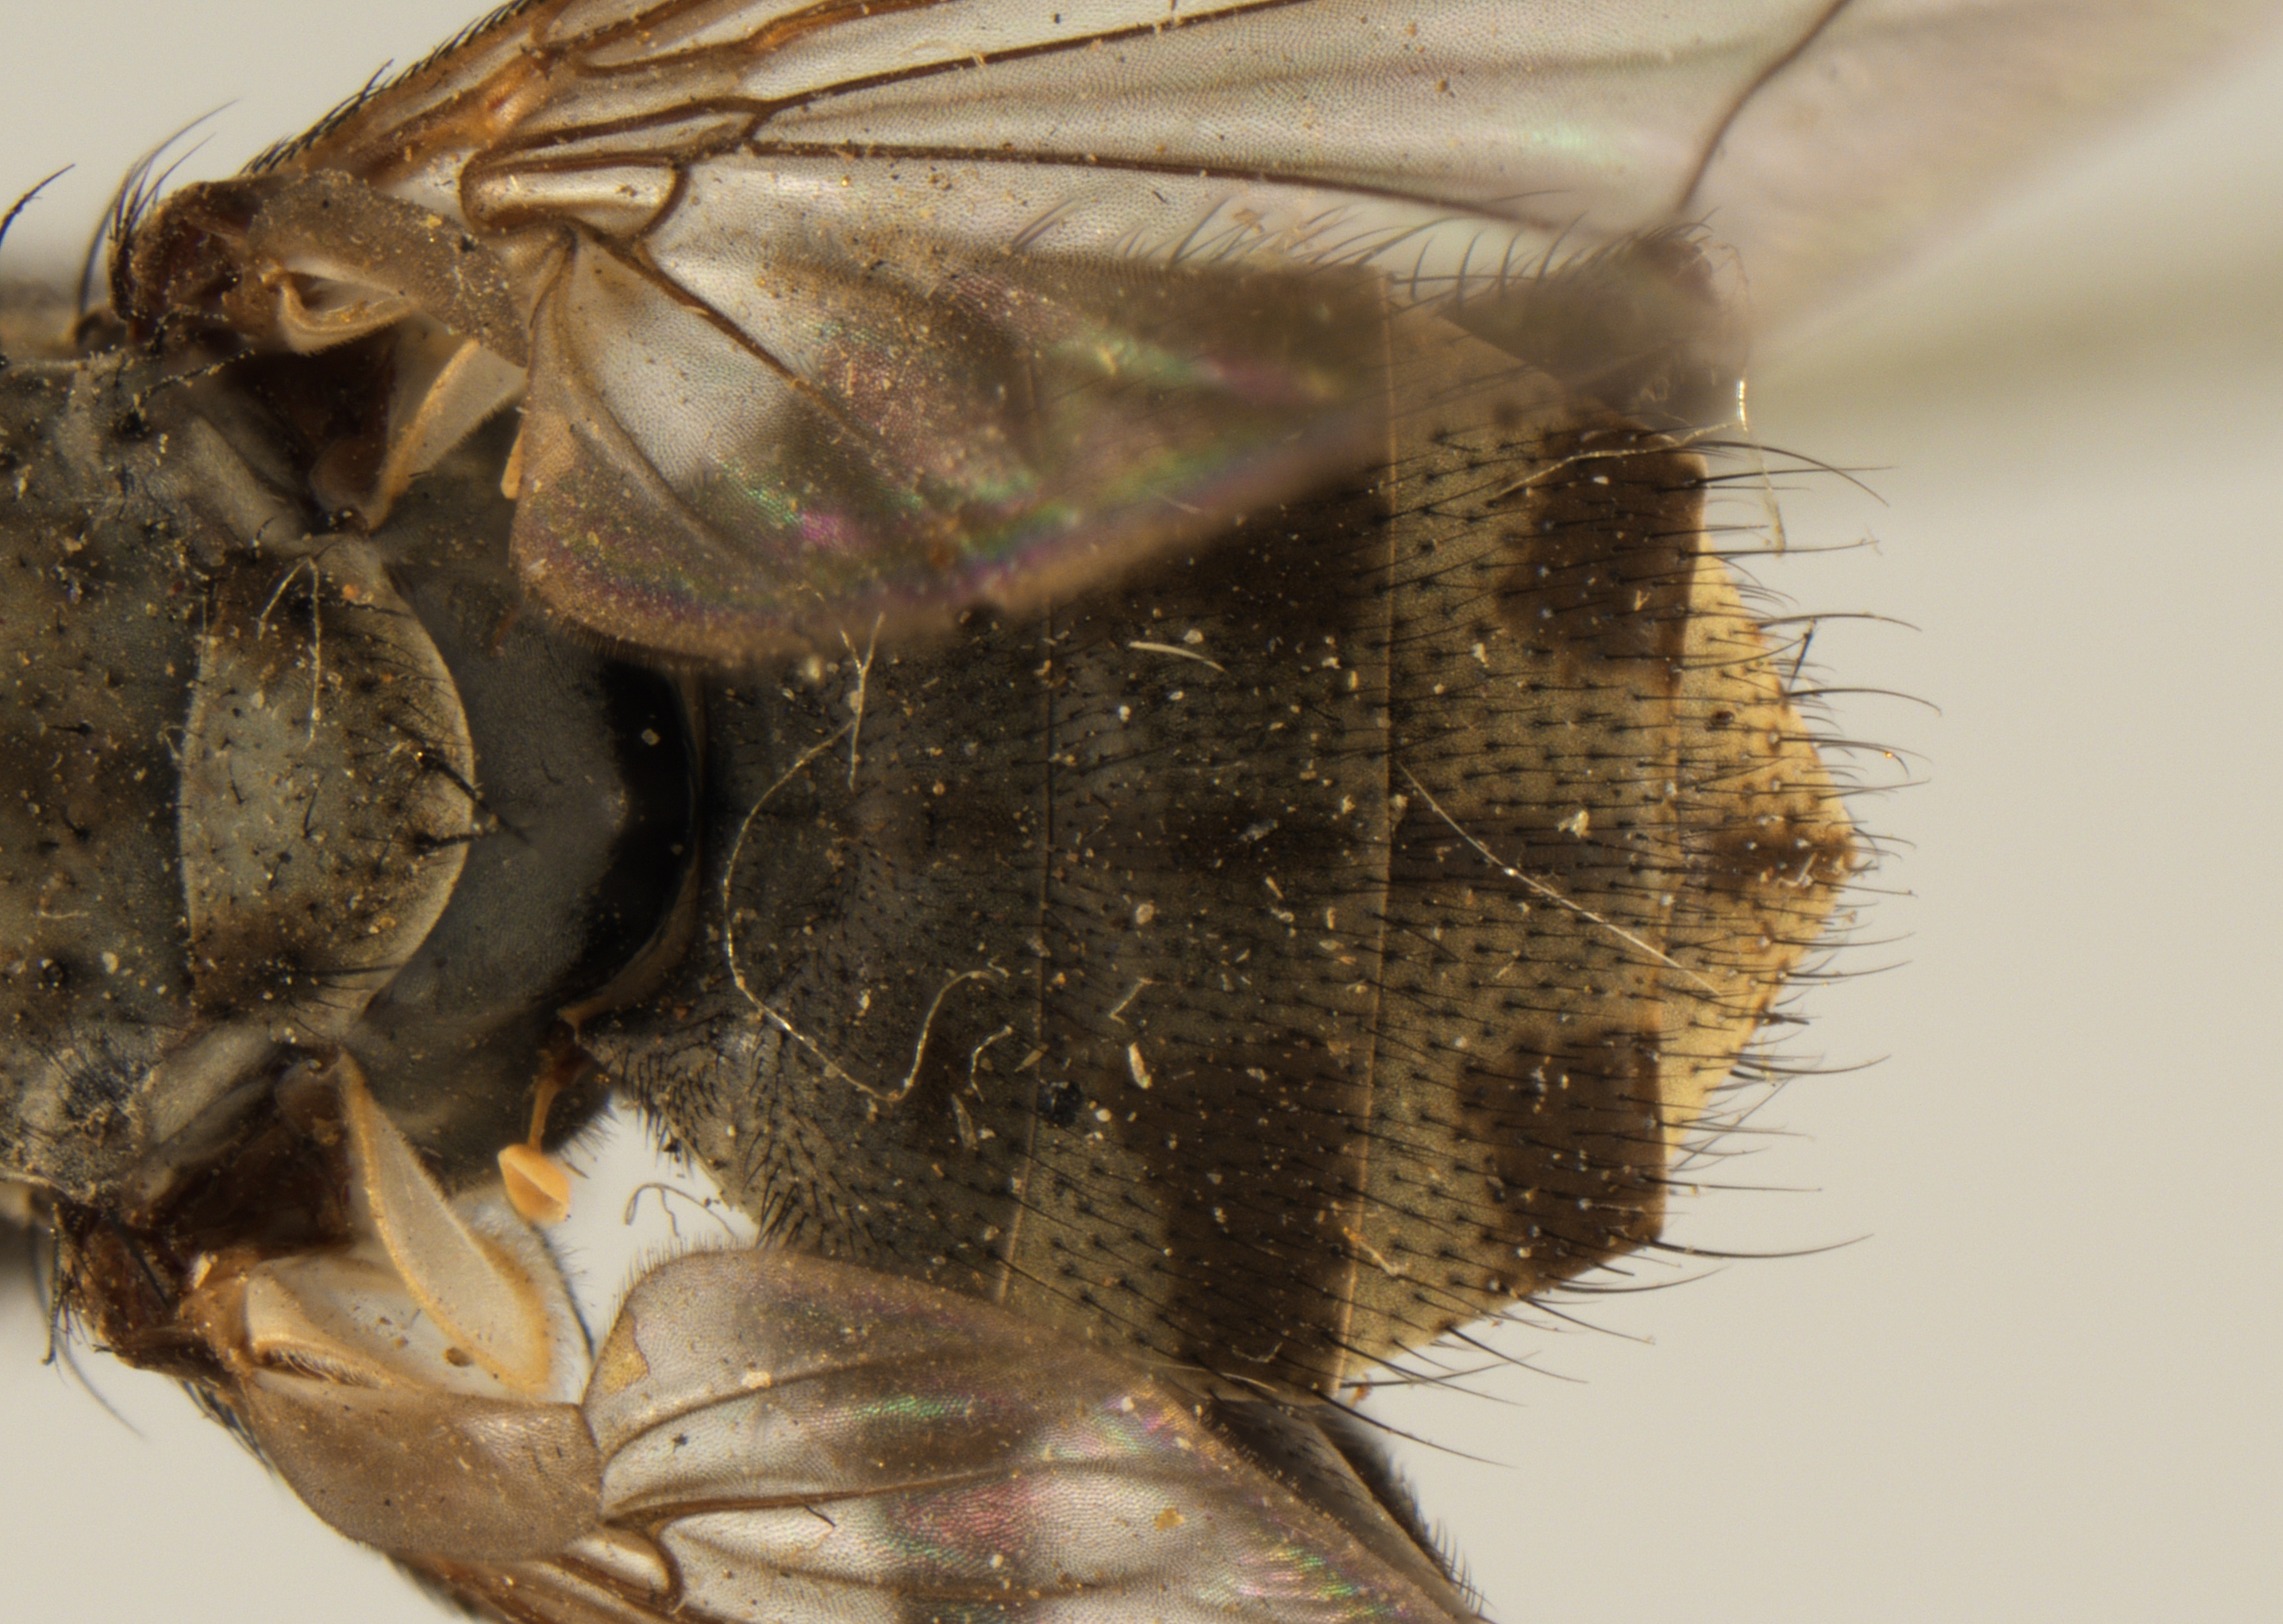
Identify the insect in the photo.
Limnophora aequifrons (also Lispoides aequifrons)
